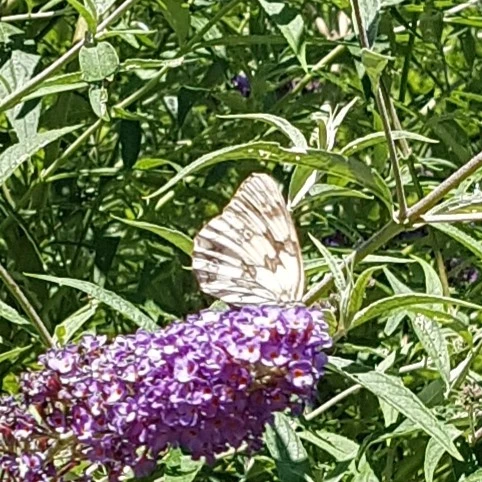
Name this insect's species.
Melanargia galathea
